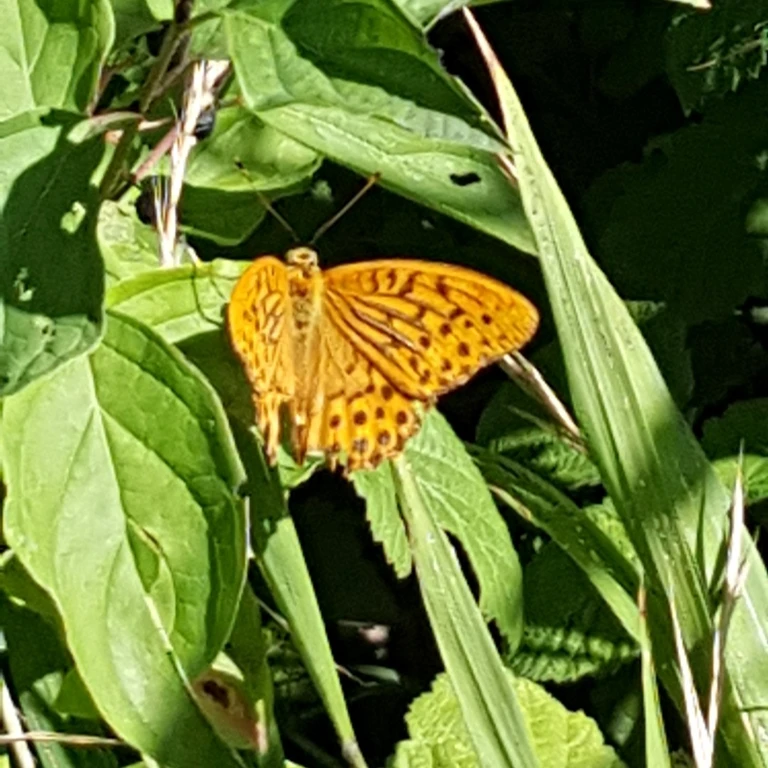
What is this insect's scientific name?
Argynnis paphia
